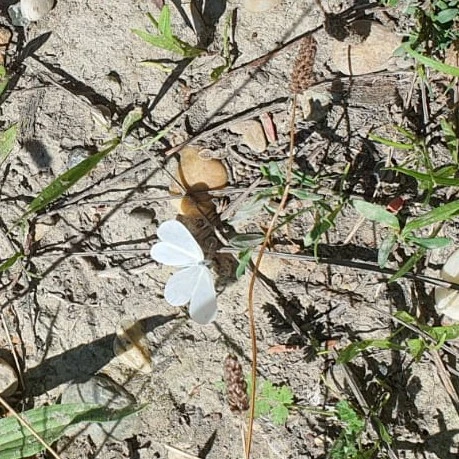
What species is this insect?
Leptidea sinapis/juvernica
